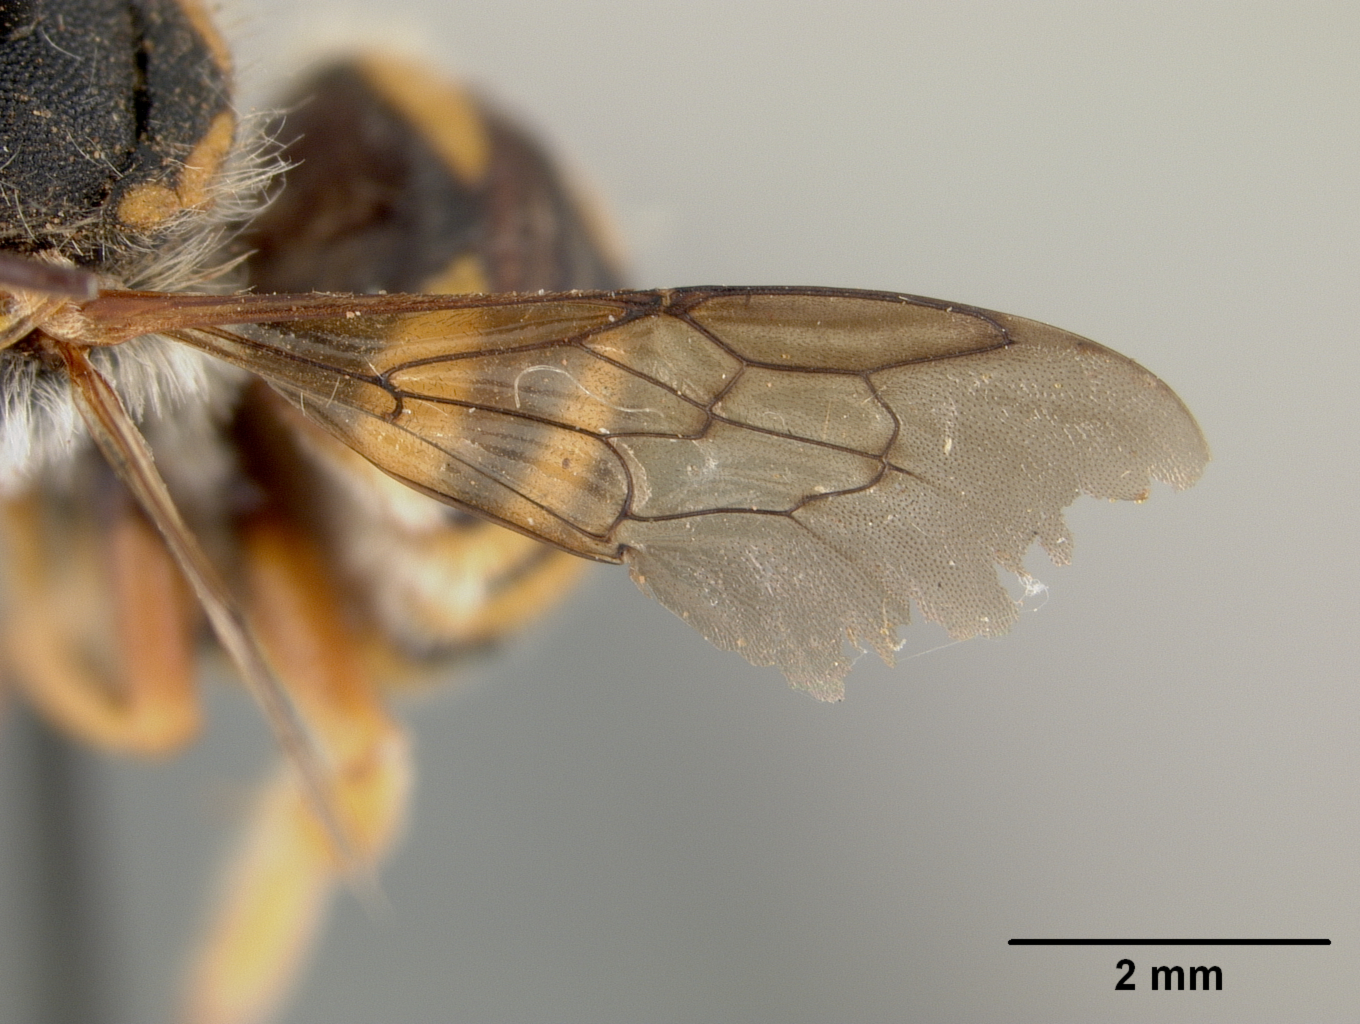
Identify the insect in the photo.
Anthidium asniense
